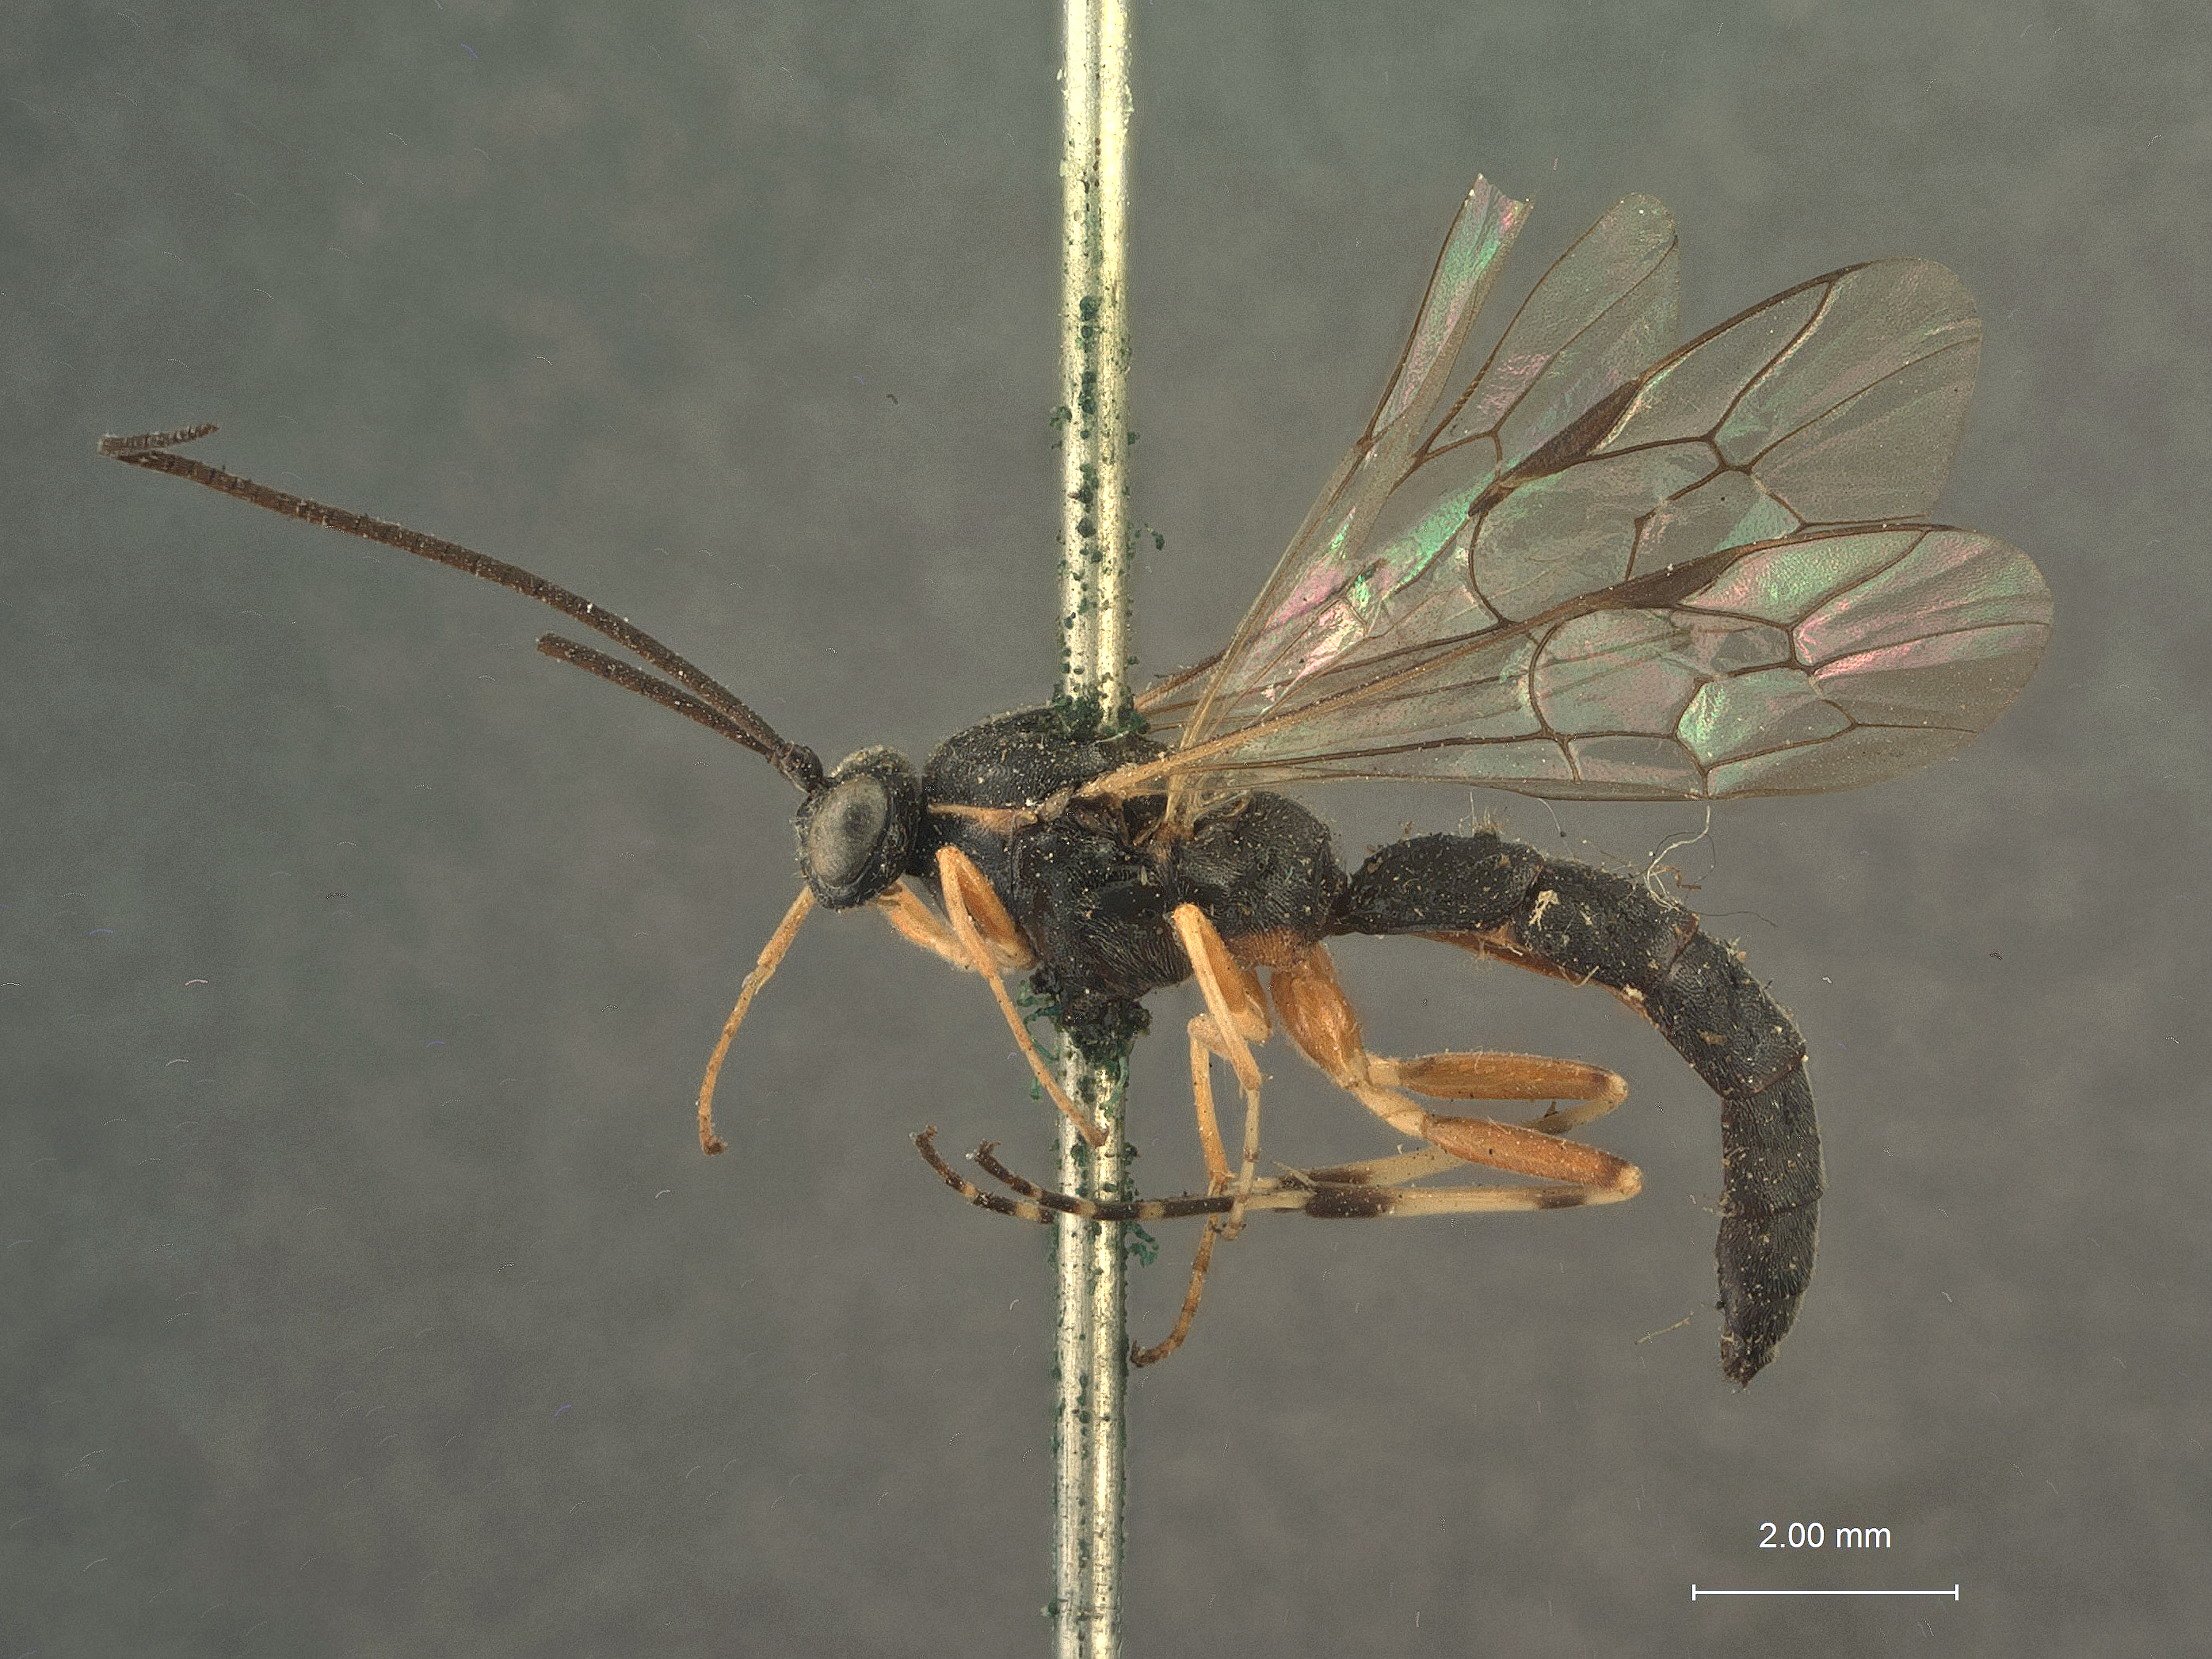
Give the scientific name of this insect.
Glypta vernalis
